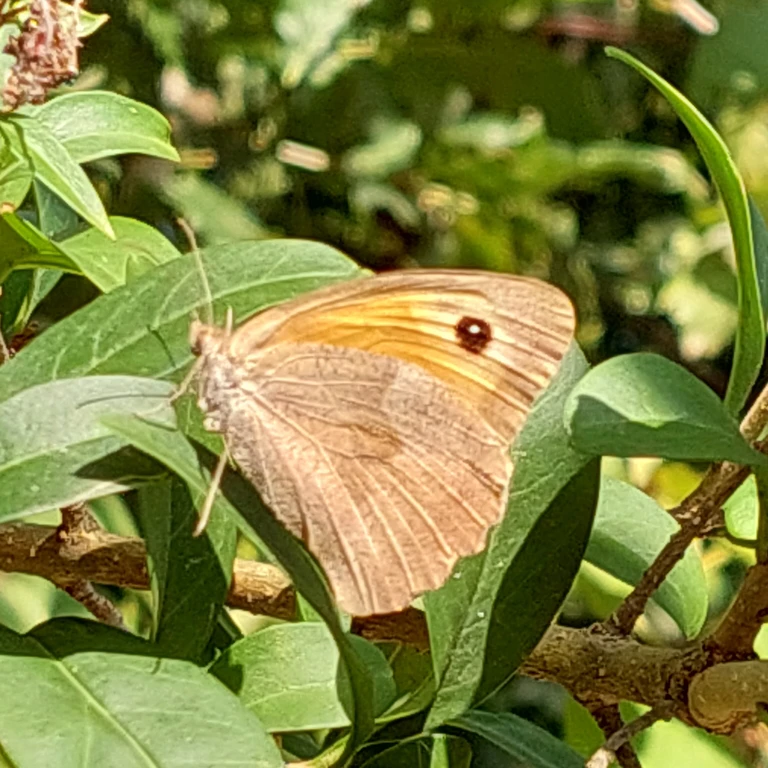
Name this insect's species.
Maniola jurtina
